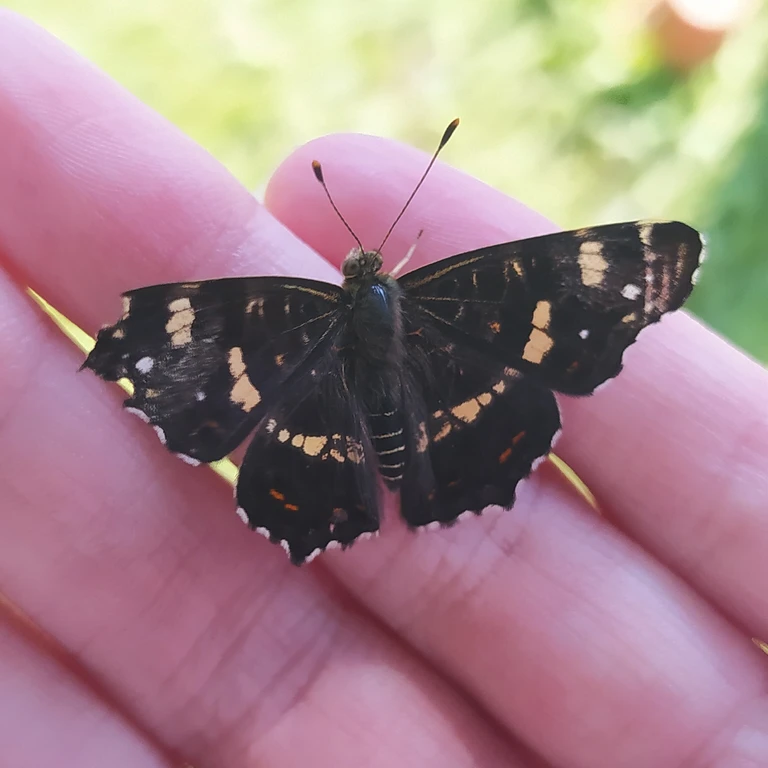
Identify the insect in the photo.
Araschnia levana
